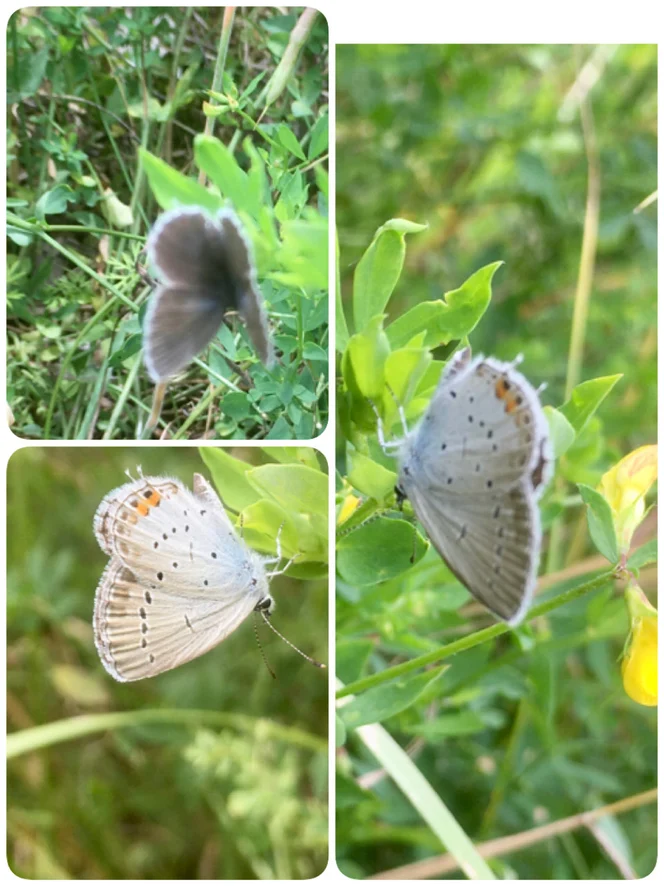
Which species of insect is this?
Cupido argiades (also Elkalyce argiades)
